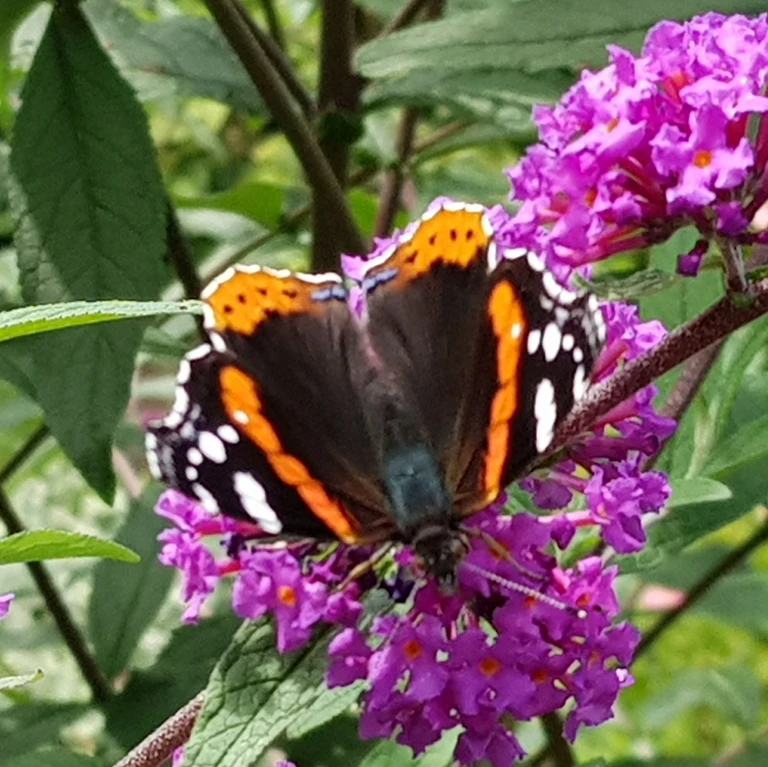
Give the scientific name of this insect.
Vanessa atalanta
